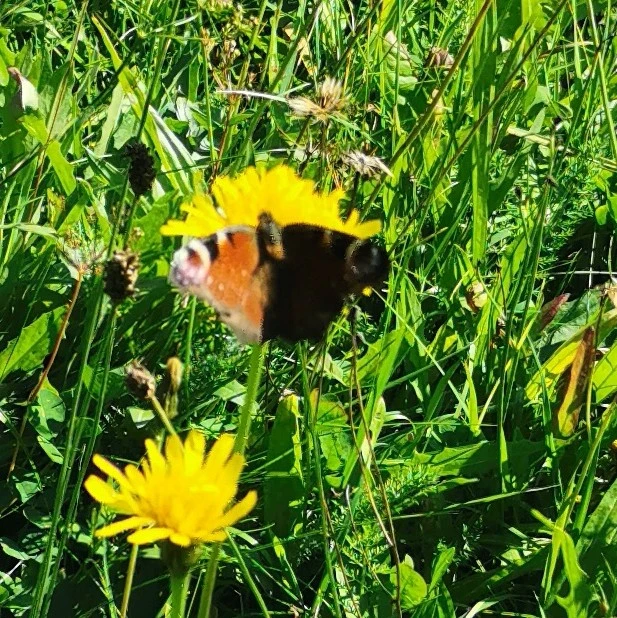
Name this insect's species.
Aglais io
